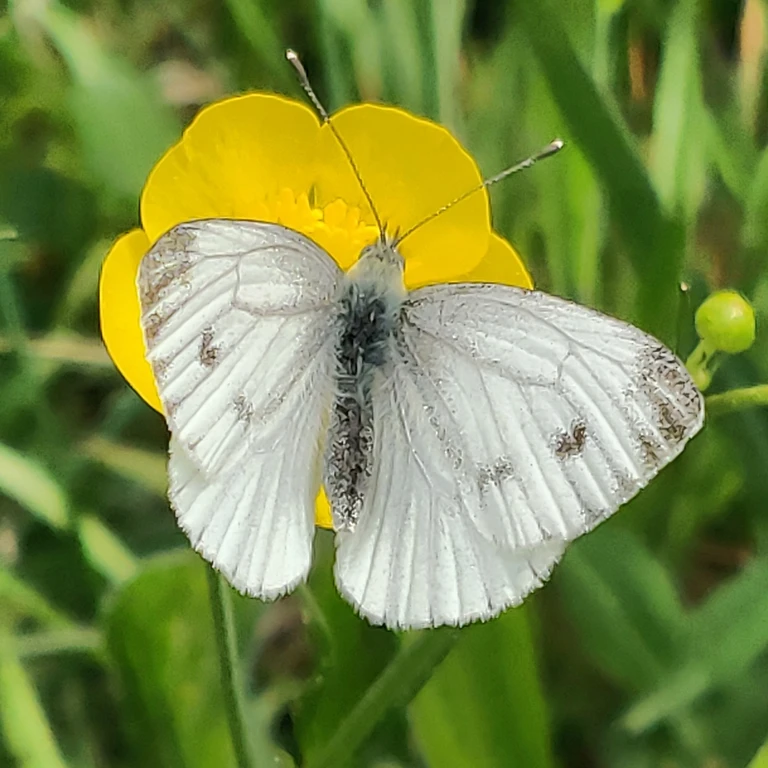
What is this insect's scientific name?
Pieris napi
